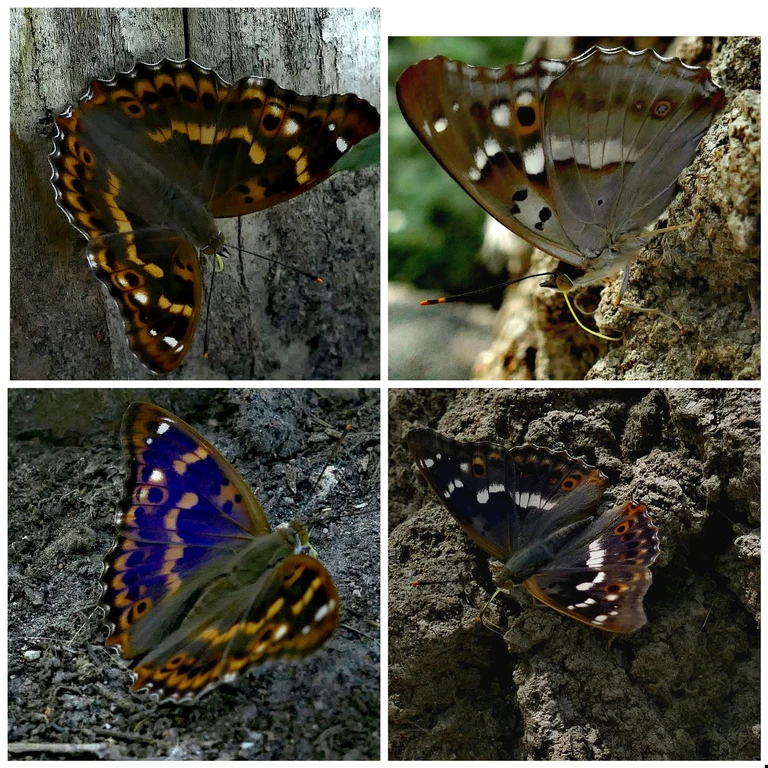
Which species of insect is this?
Apatura ilia
